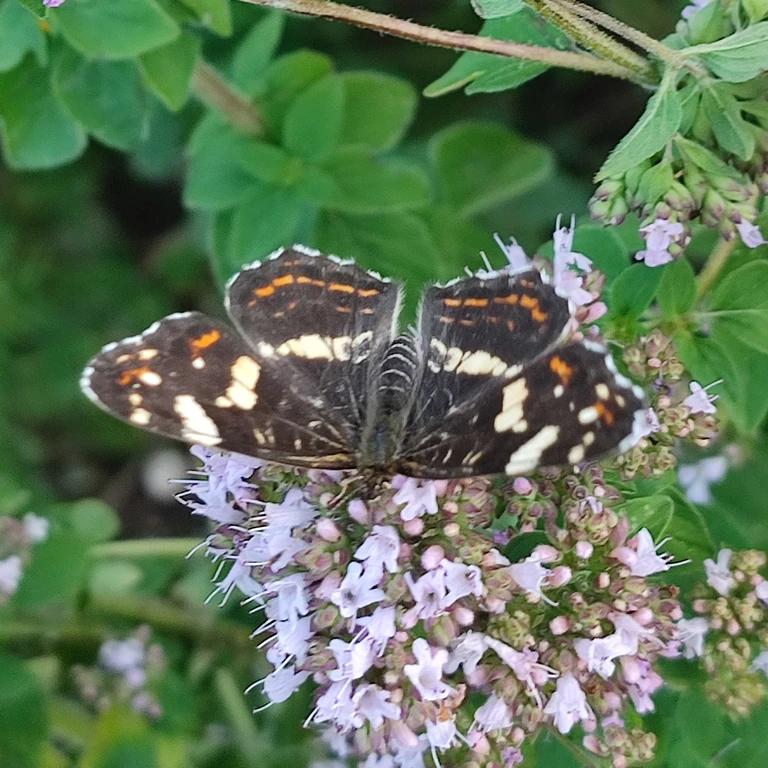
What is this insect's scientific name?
Araschnia levana
